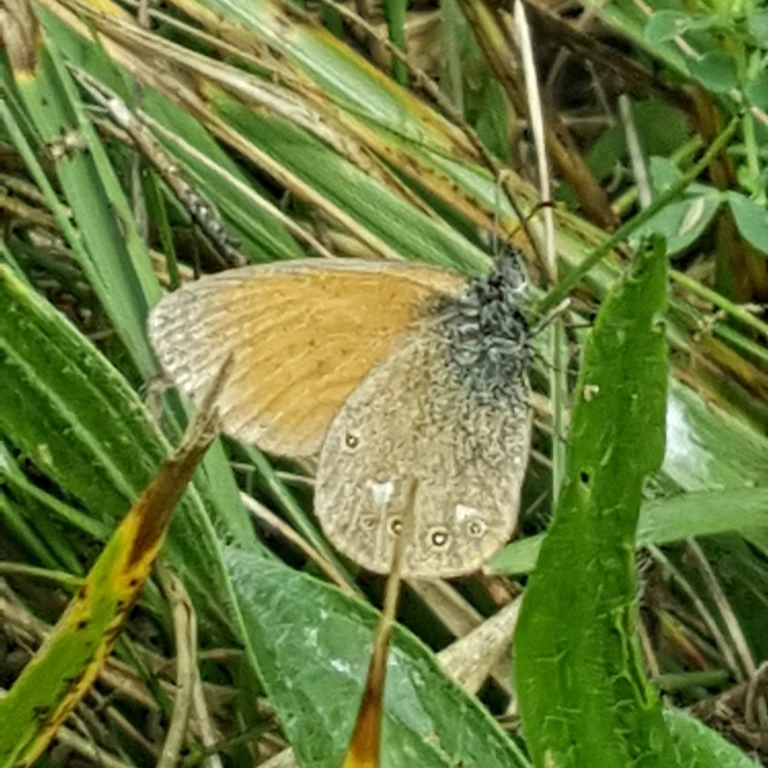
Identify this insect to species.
Coenonympha glycerion (also Coenonympha iphis)
